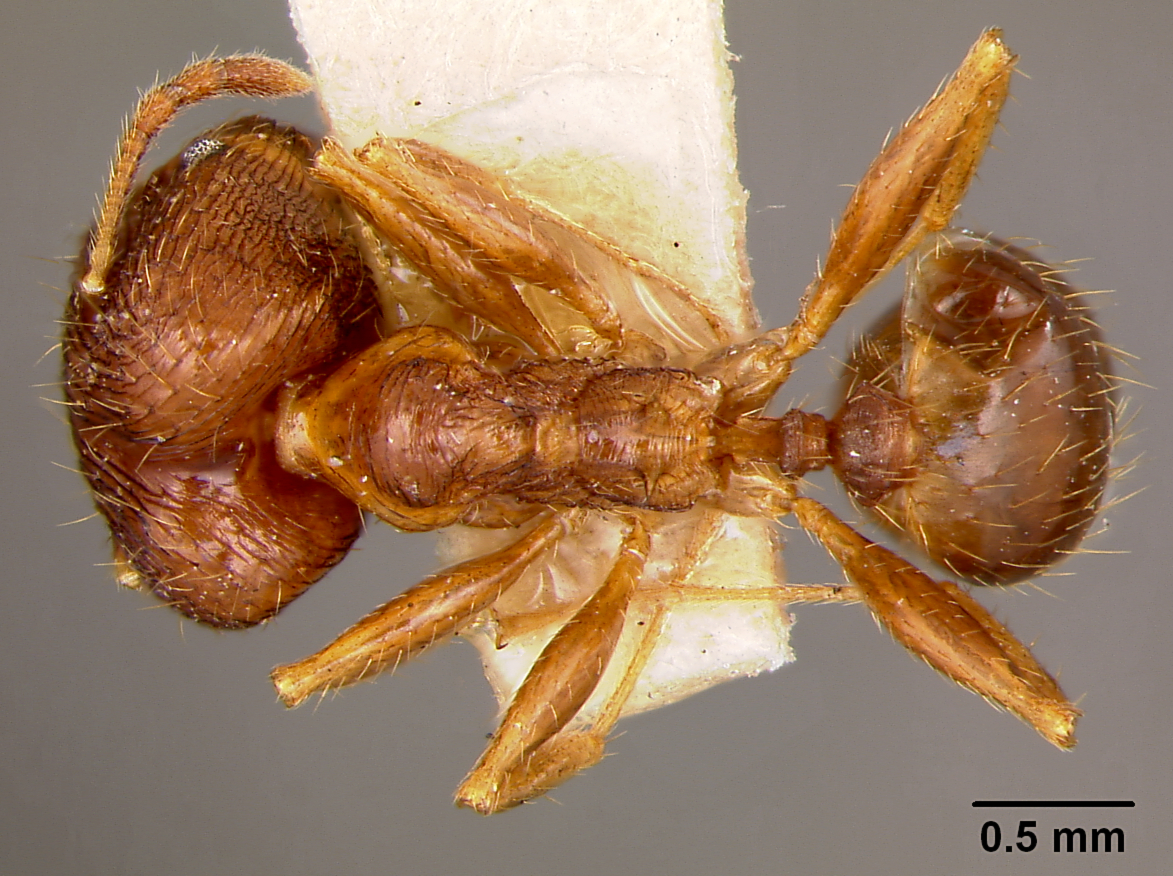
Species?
Pheidole oceanica
